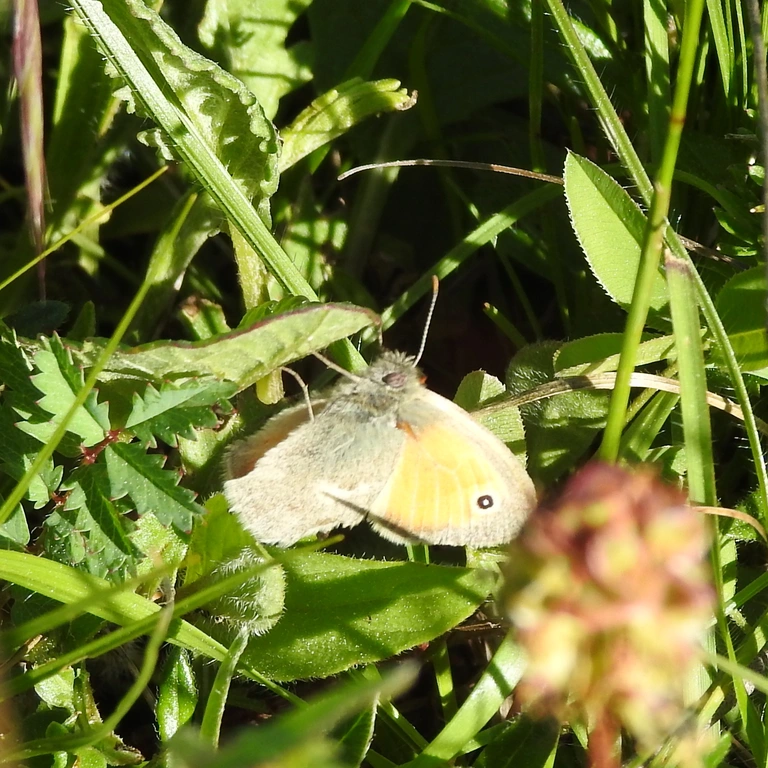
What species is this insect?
Coenonympha pamphilus
